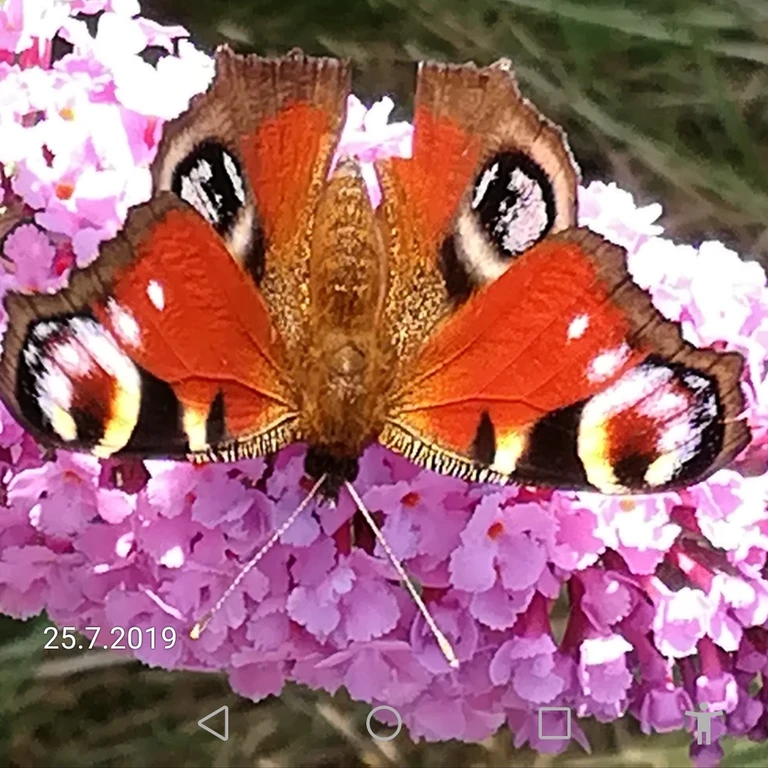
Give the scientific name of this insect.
Aglais io
